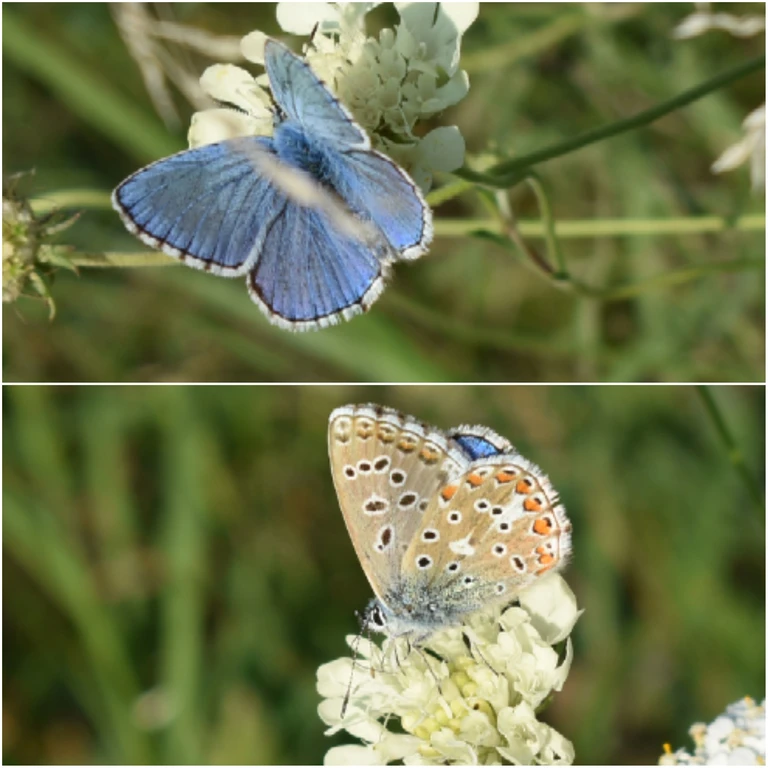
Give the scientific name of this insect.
Lysandra bellargus
